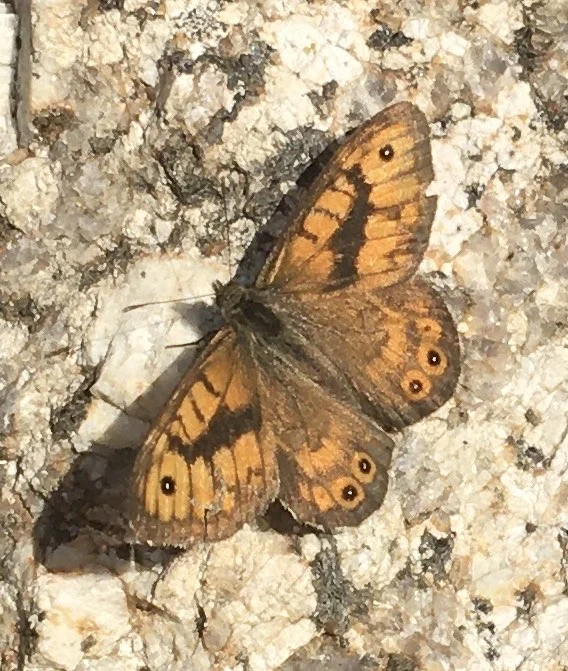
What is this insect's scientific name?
Lasiommata megera (also Pararge megera)
